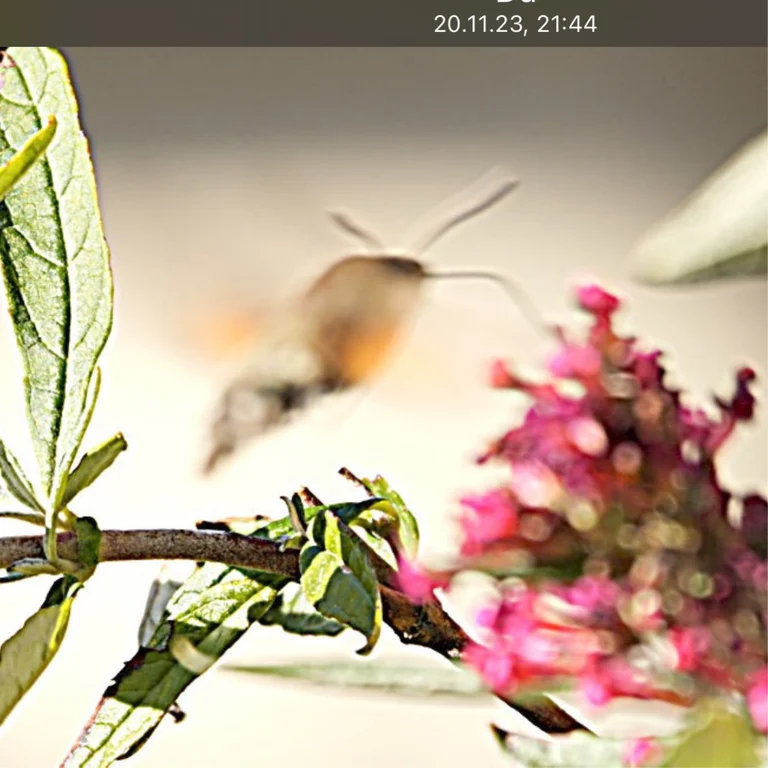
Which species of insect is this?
Macroglossum stellatarum
